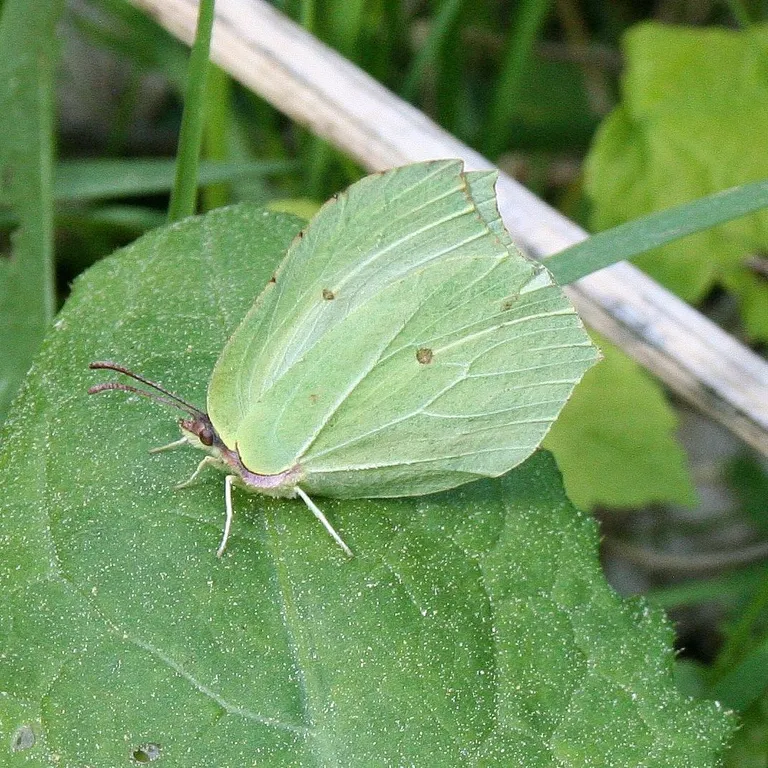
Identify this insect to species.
Gonepteryx rhamni
